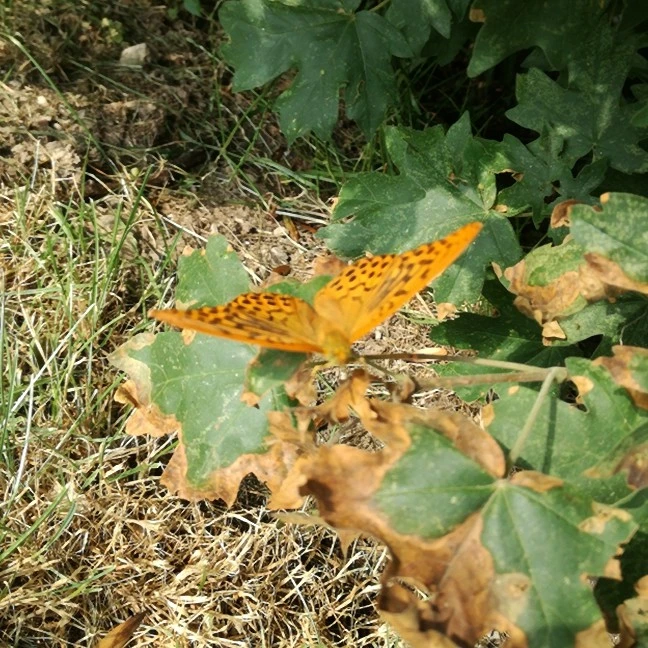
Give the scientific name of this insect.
Argynnis paphia
